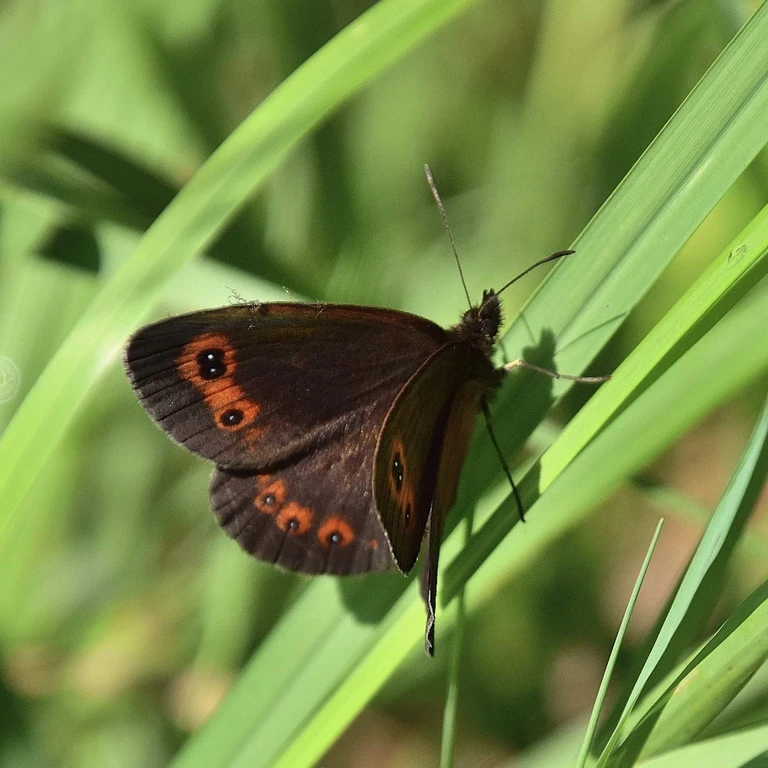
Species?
Erebia aethiops
